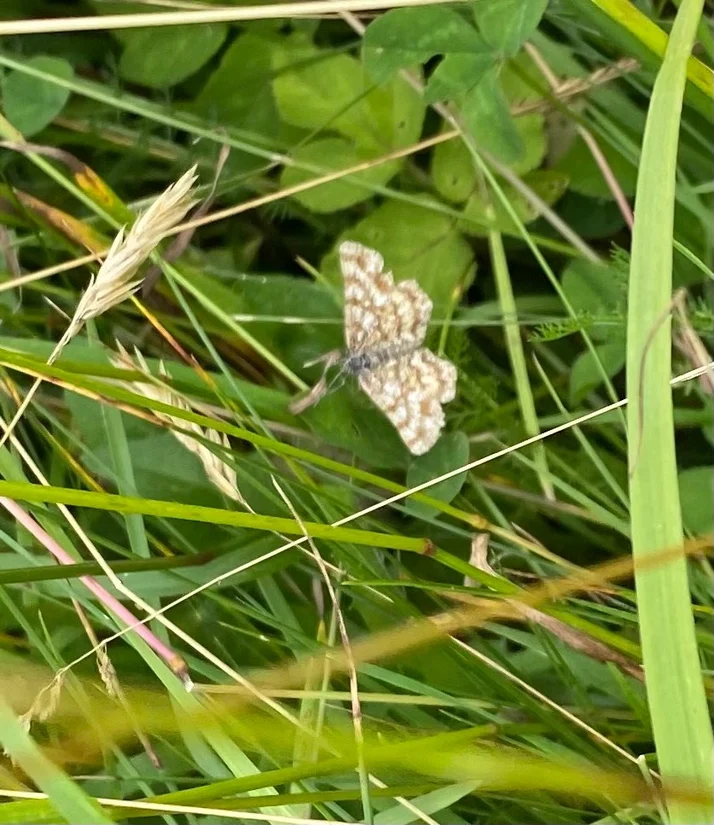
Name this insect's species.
Ematurga atomaria
